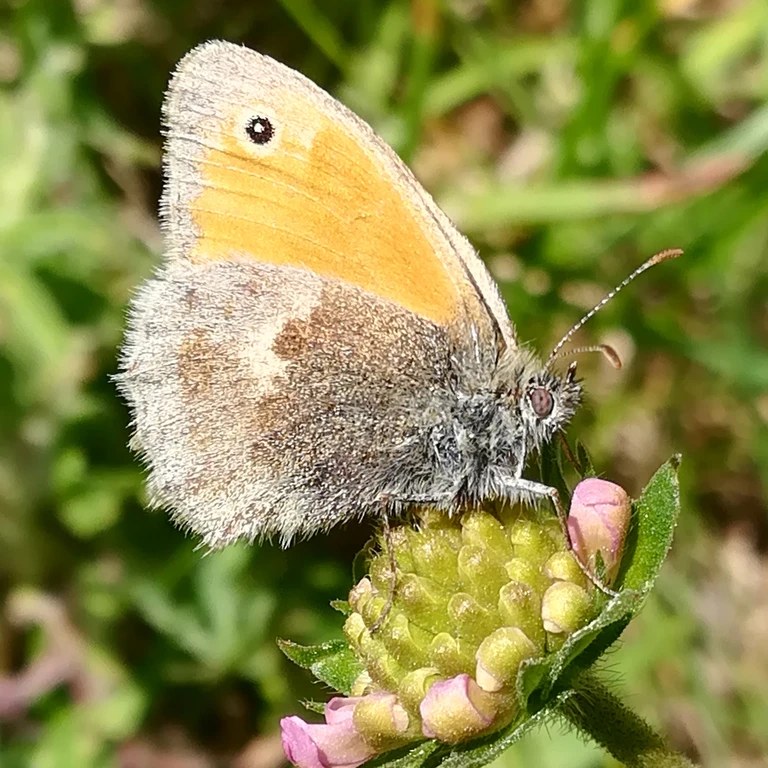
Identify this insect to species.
Coenonympha pamphilus
